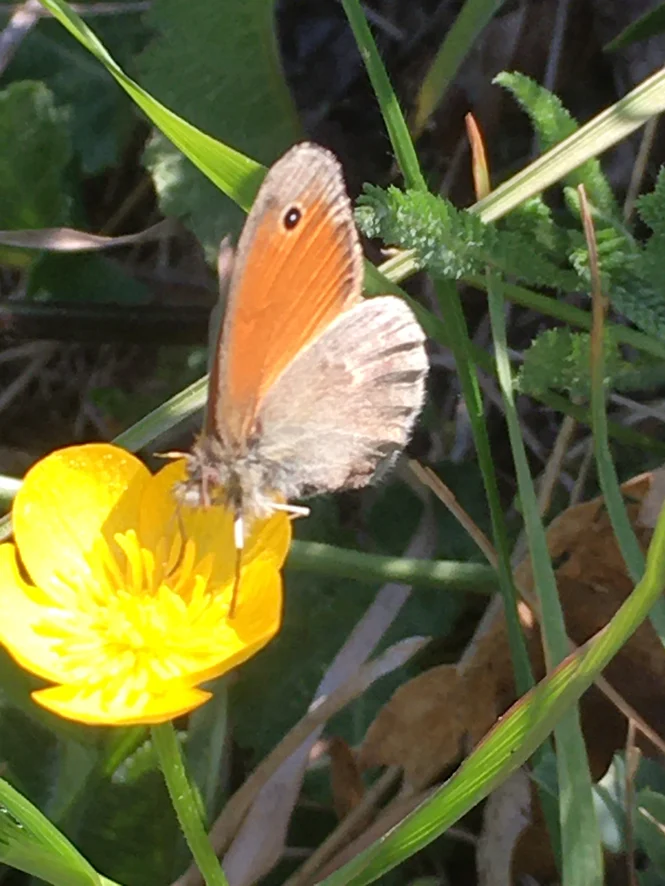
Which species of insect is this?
Coenonympha pamphilus
